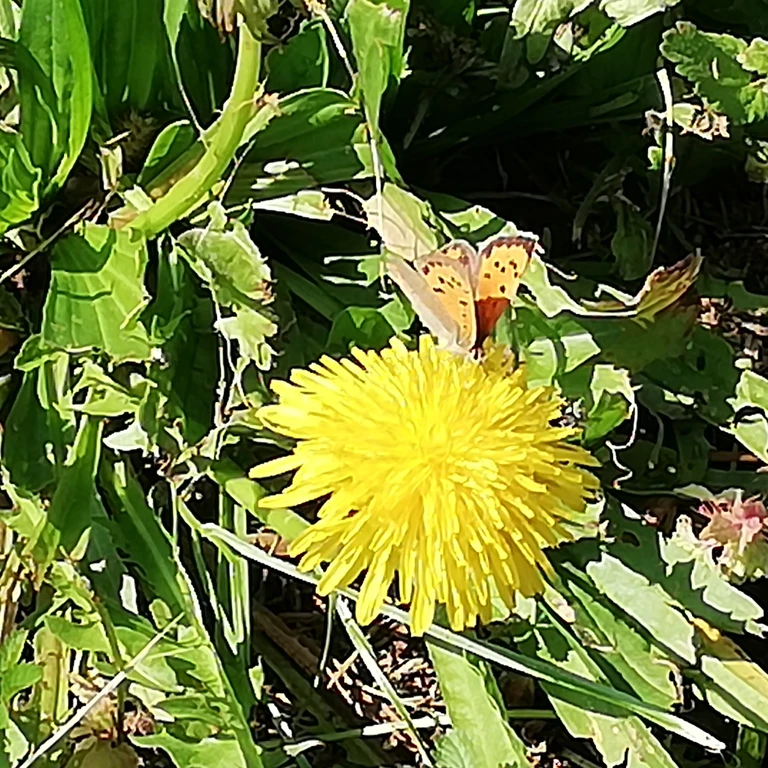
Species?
Lycaena phlaeas
